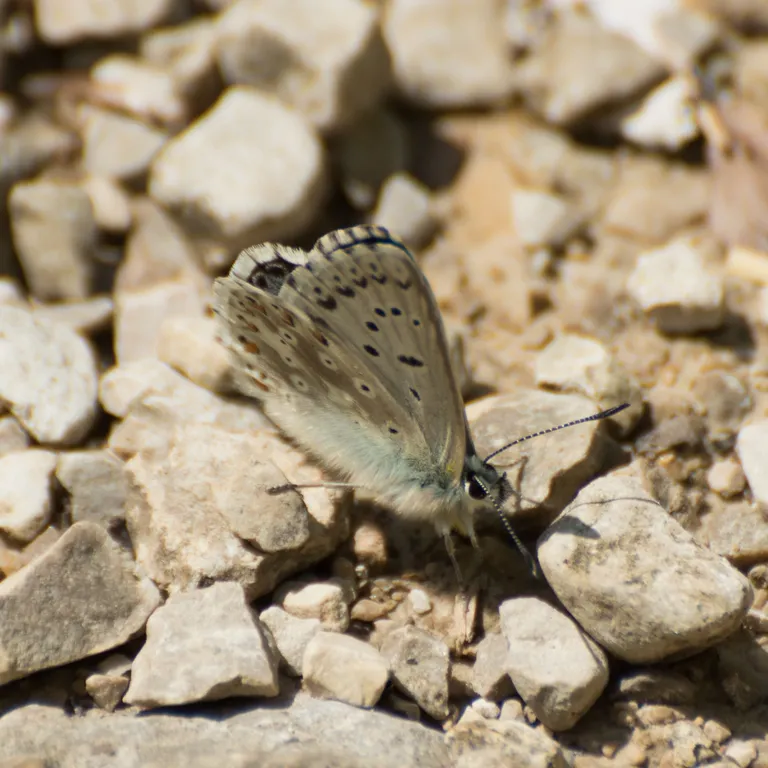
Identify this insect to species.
Lysandra coridon
